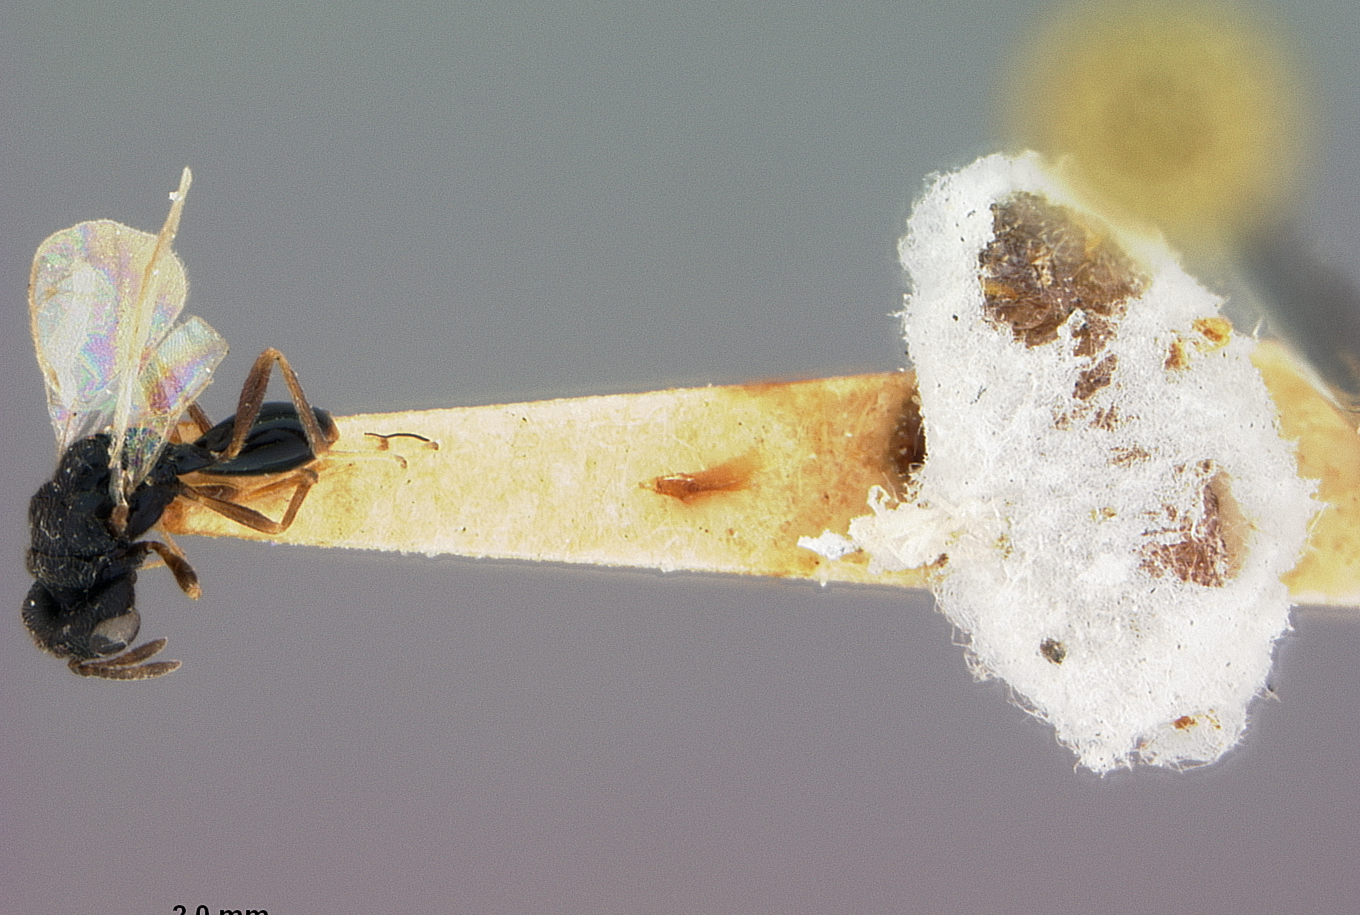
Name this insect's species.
Acroclisis coccidivora
